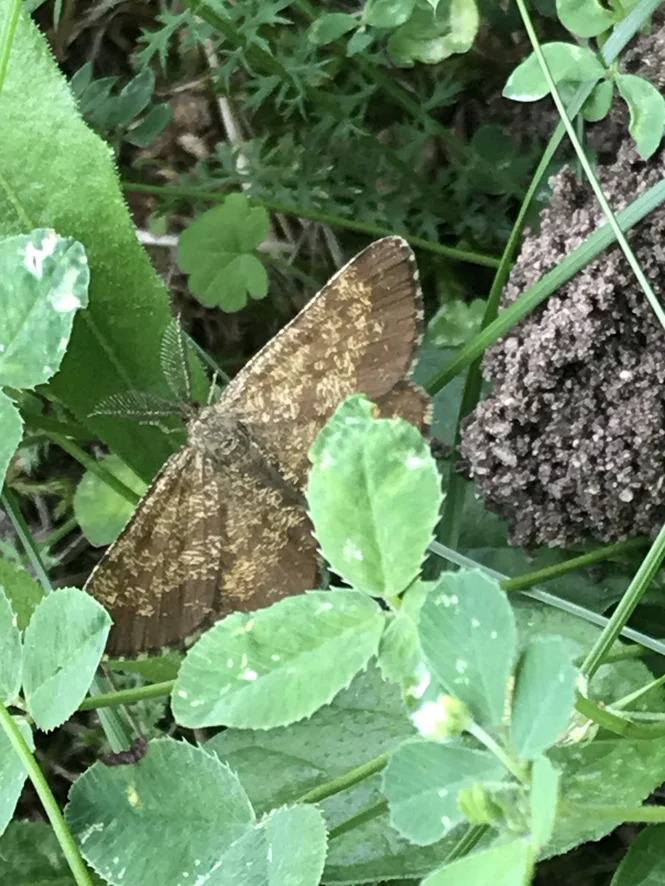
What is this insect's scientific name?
Ematurga atomaria
